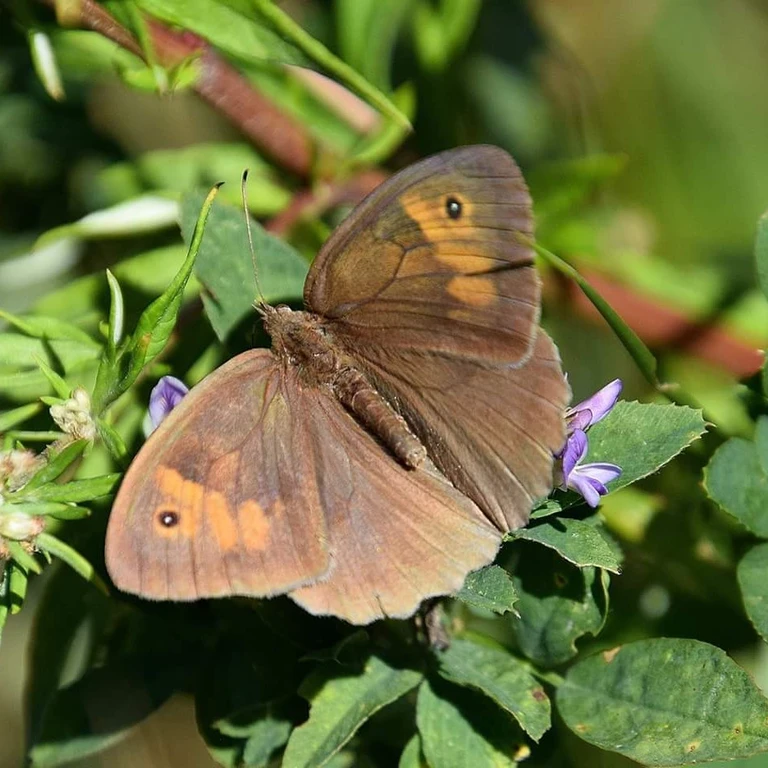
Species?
Maniola jurtina
